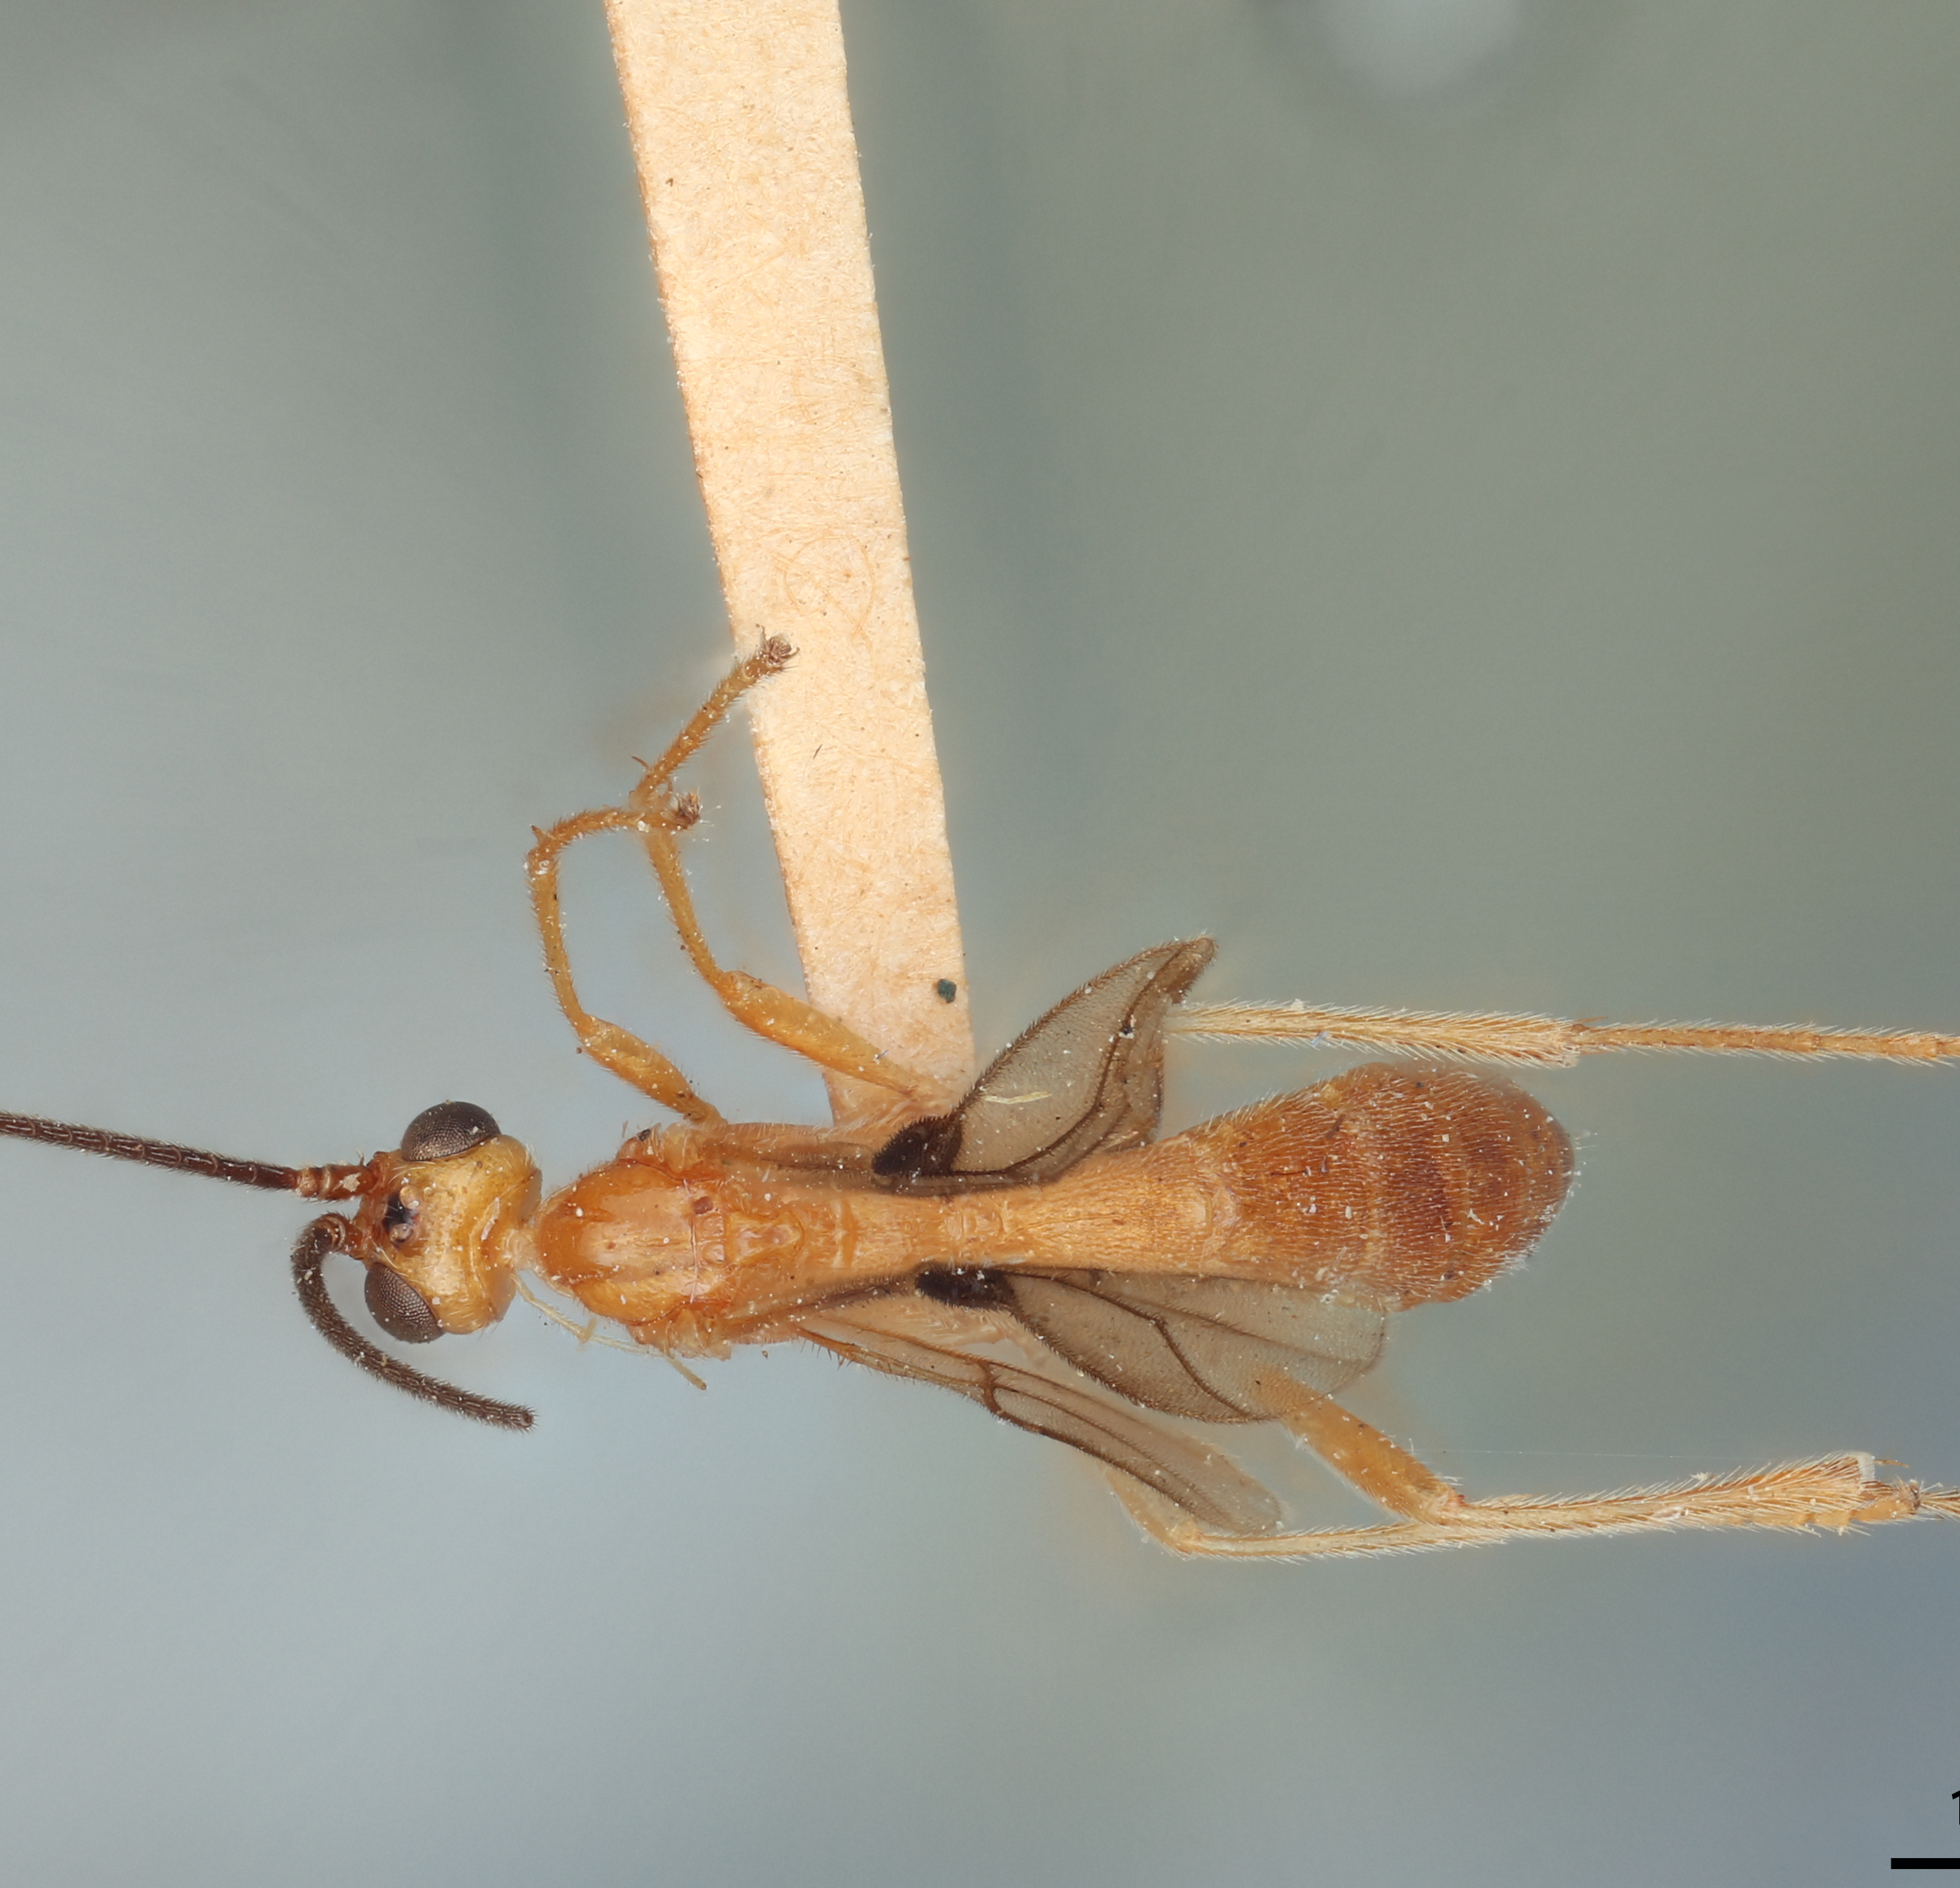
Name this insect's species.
Trigonophatnus nigricornis
